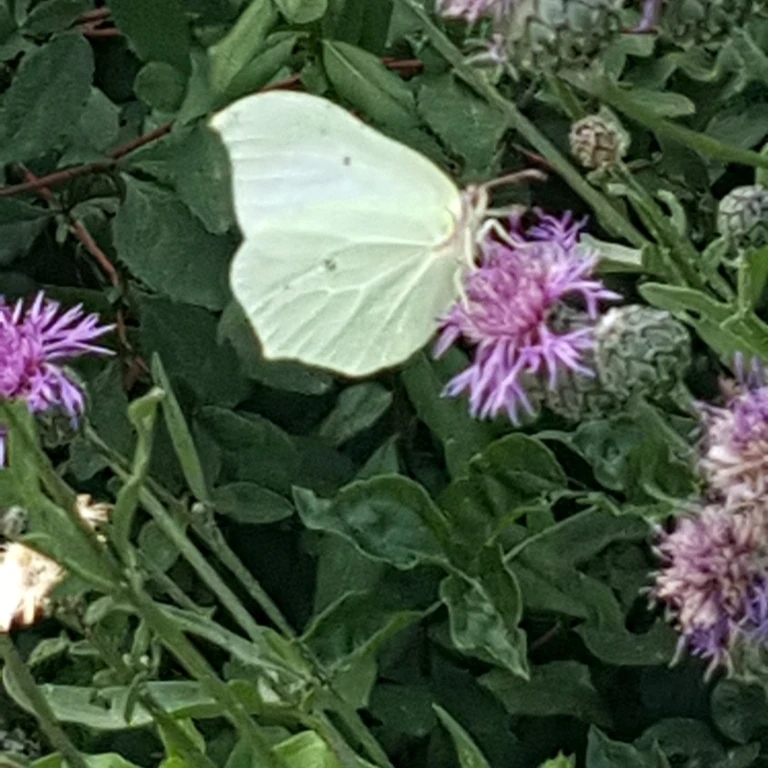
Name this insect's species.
Gonepteryx rhamni
